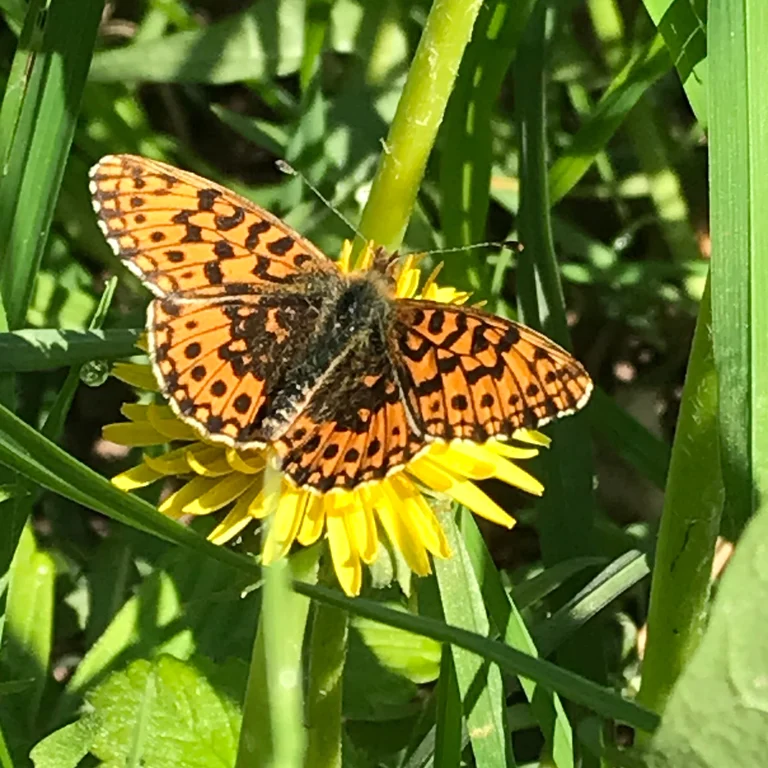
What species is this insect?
Boloria dia
